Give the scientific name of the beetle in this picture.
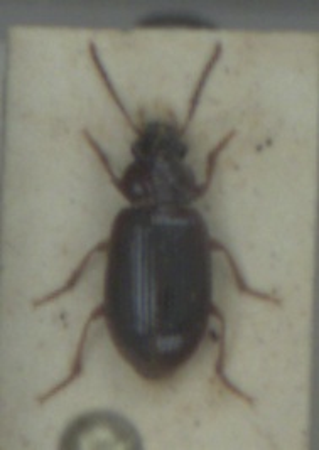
Bradycellus harpalinus
